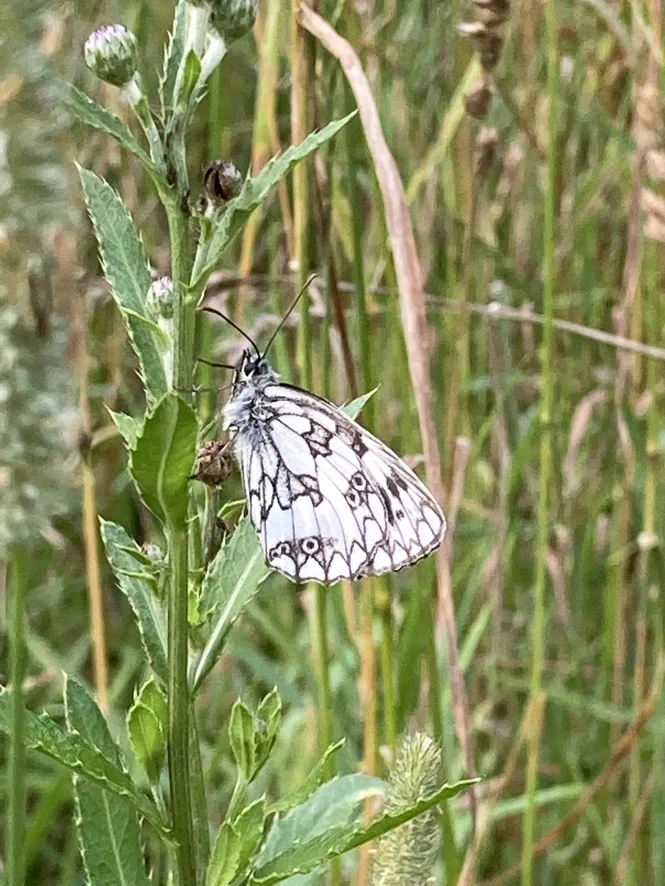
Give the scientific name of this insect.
Melanargia galathea
